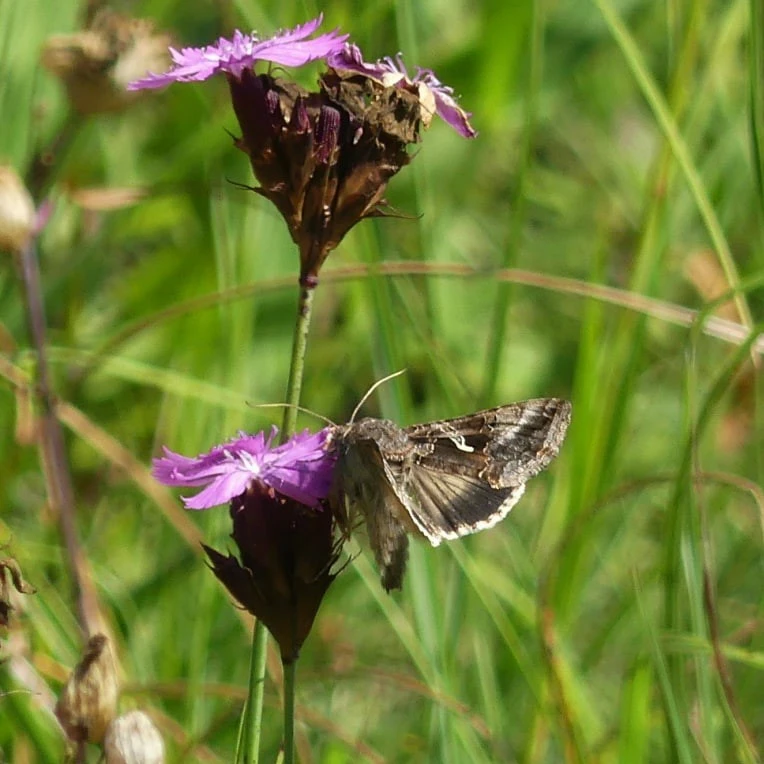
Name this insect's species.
Autographa gamma
